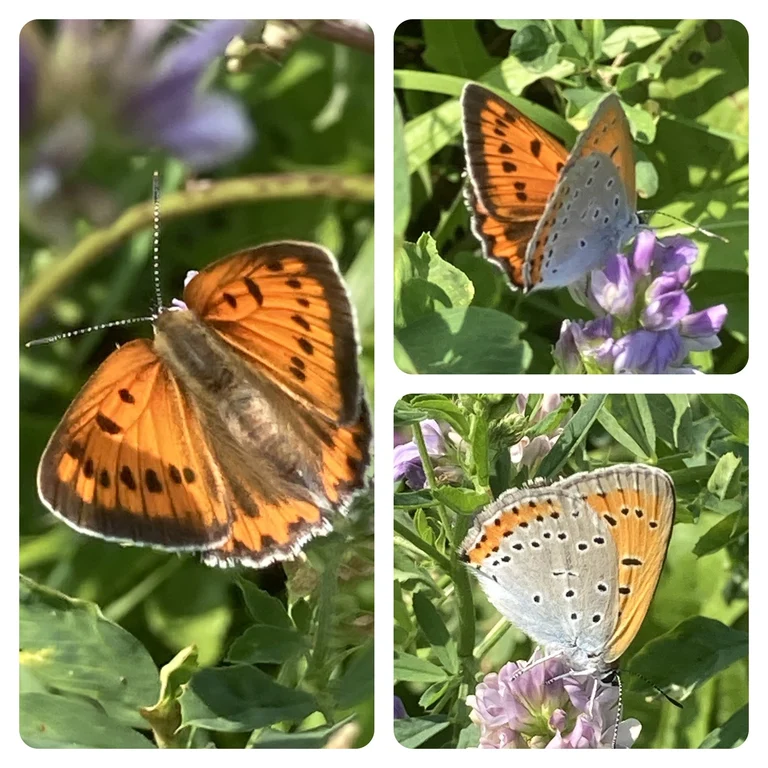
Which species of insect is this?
Lycaena dispar
